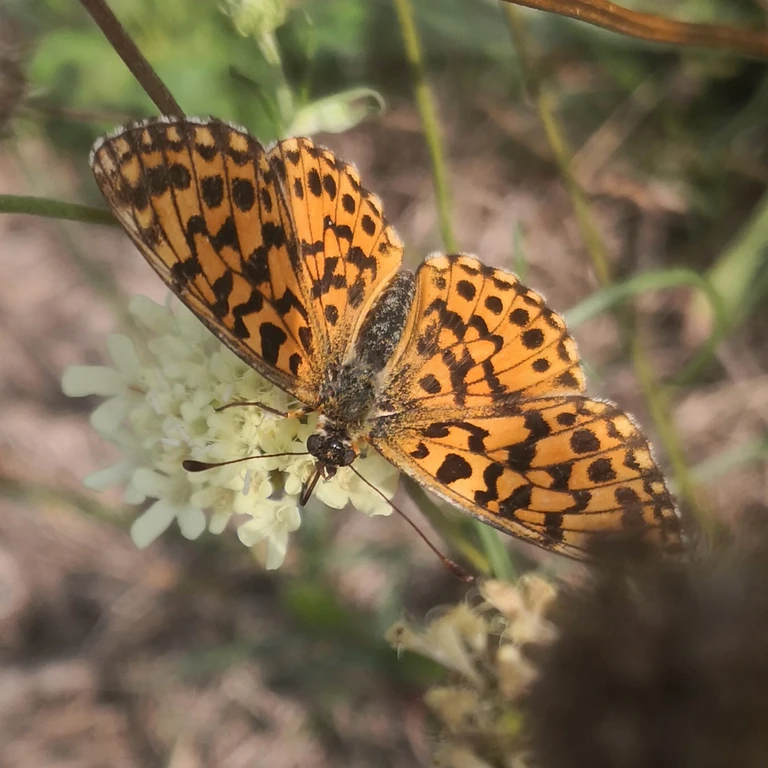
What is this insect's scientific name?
Boloria dia
